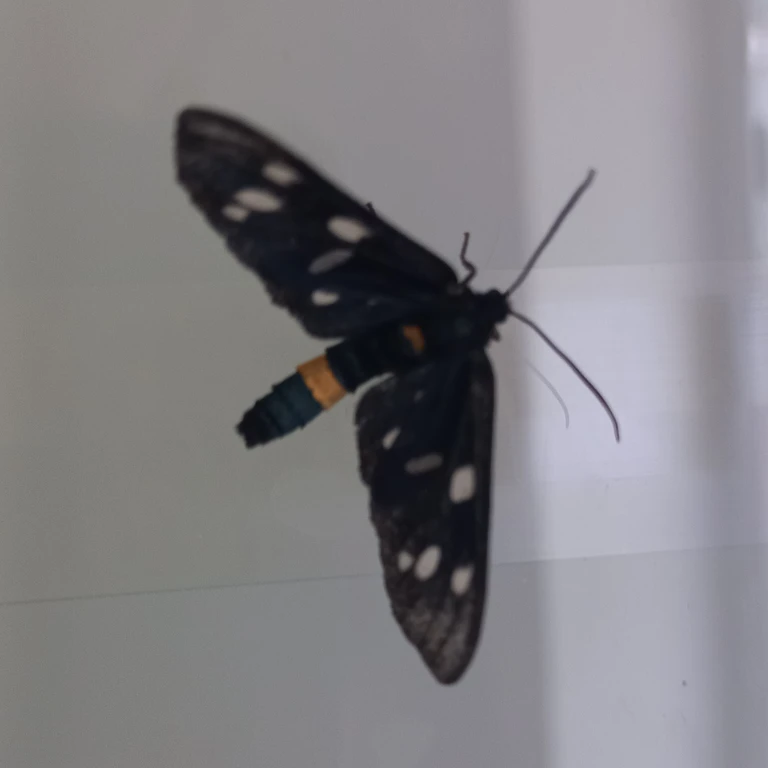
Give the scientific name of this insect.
Amata phegea
